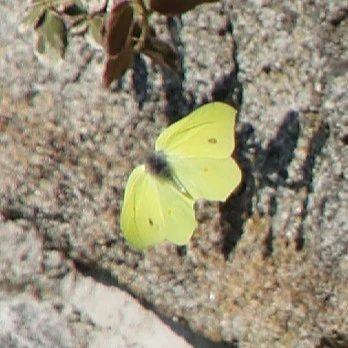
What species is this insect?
Gonepteryx rhamni
